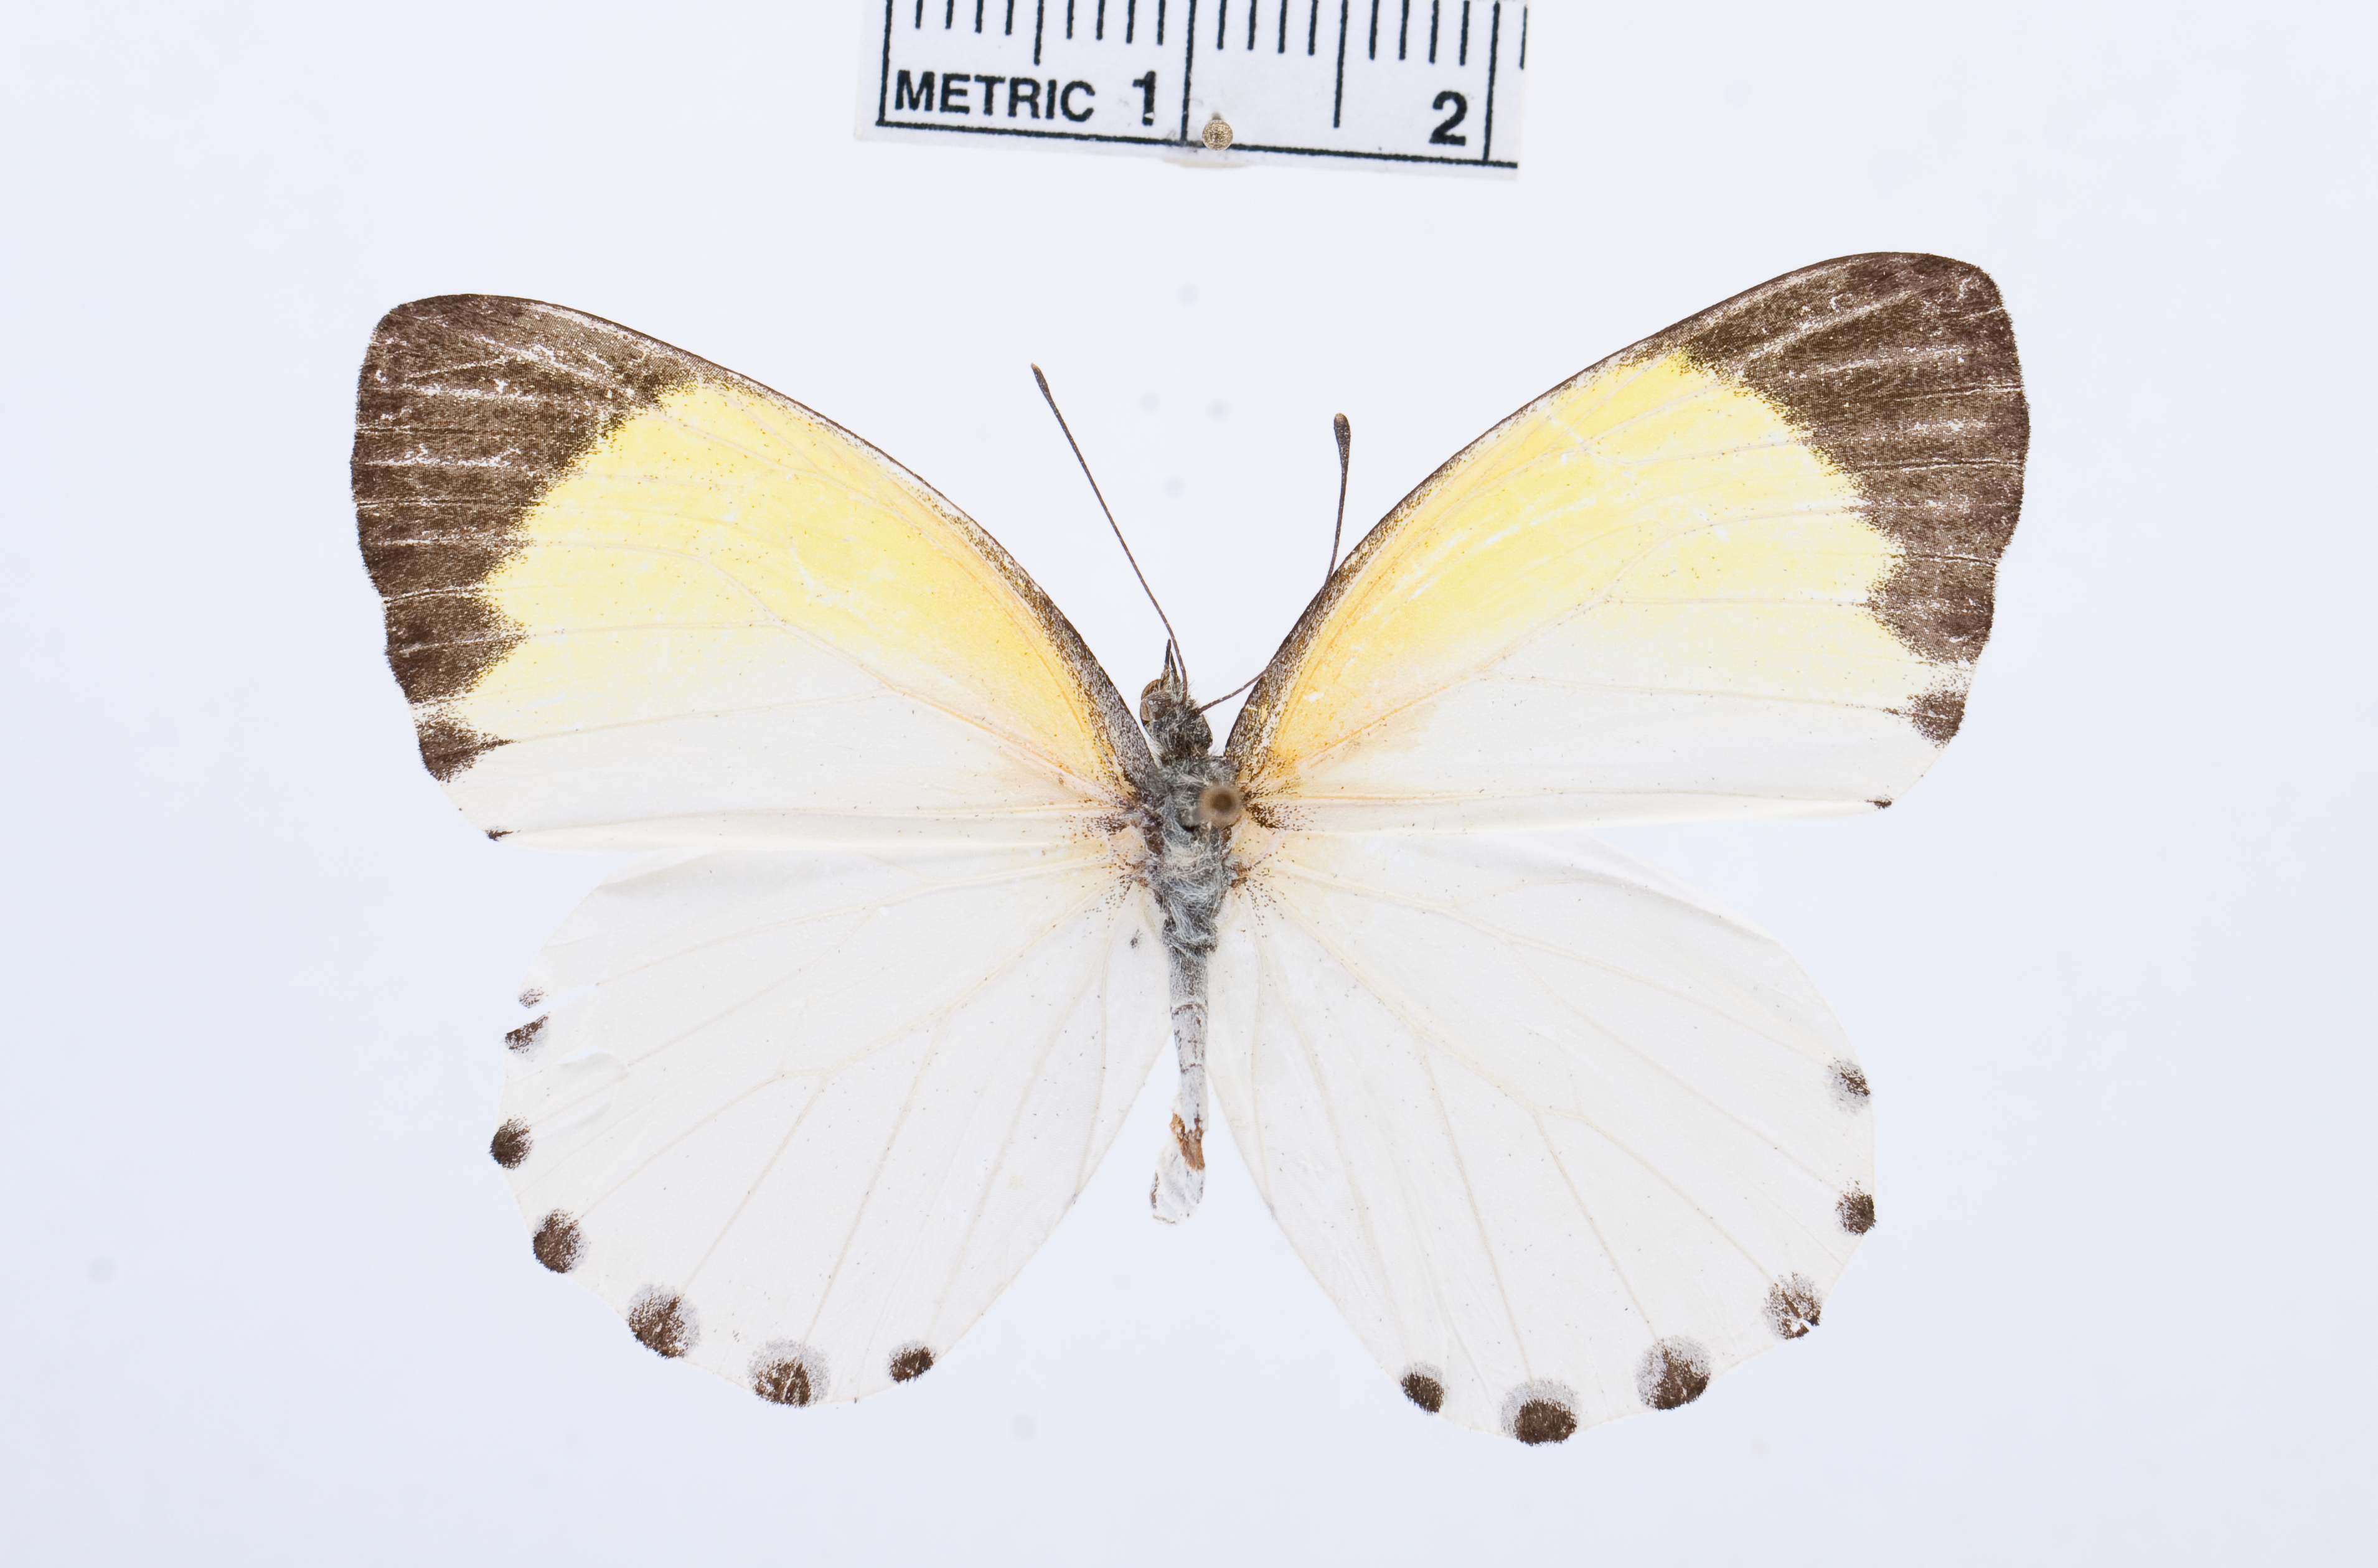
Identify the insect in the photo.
Mylothris sulphurea
